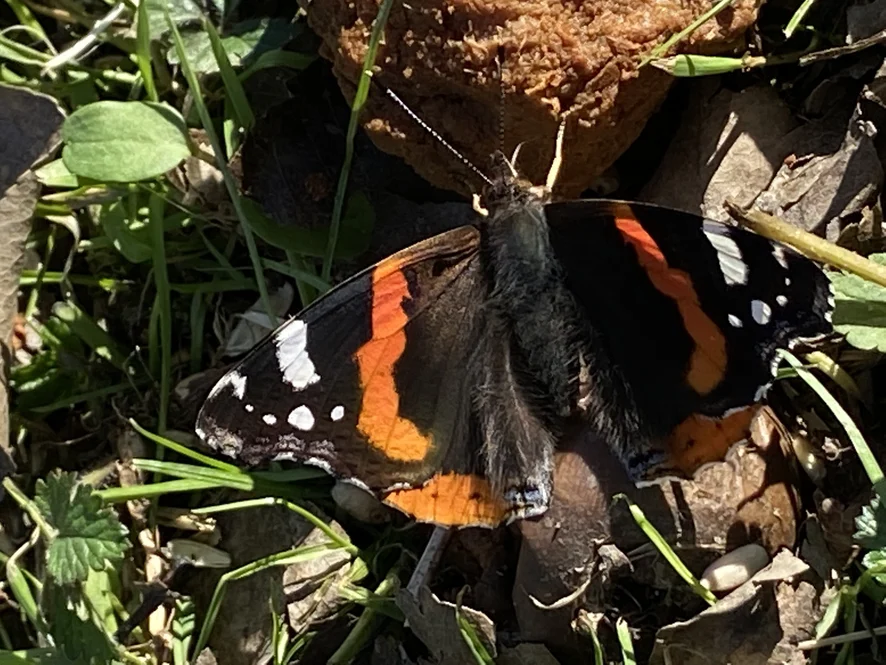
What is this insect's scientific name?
Vanessa atalanta
